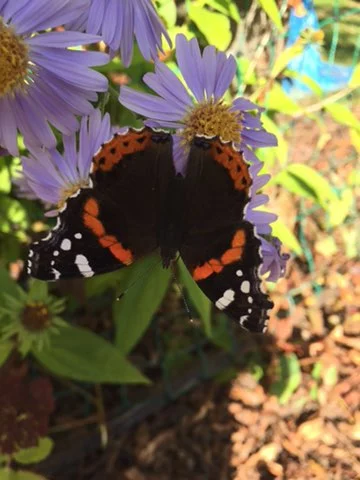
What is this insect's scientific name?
Vanessa atalanta
